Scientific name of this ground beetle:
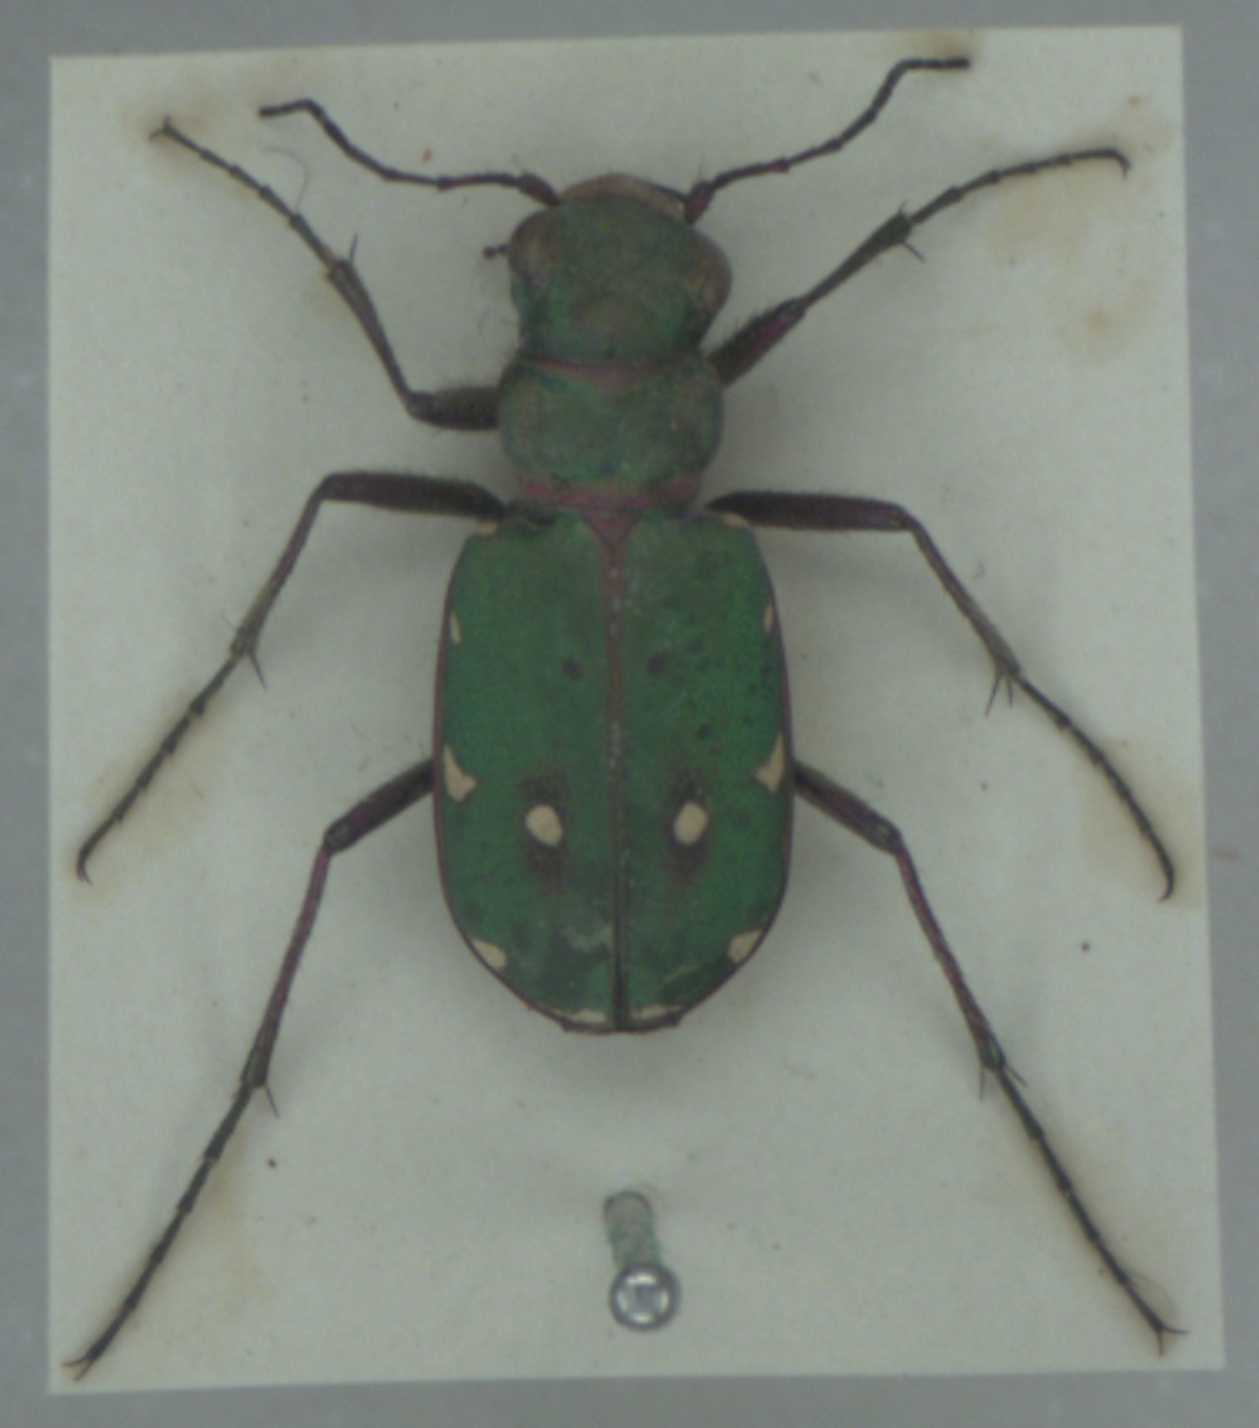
Cicindela campestris
